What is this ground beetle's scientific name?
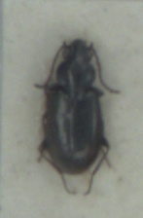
Bembidion aeneum
